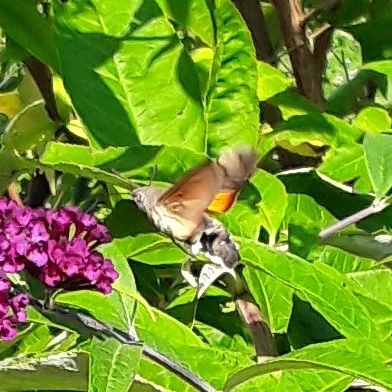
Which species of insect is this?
Macroglossum stellatarum
